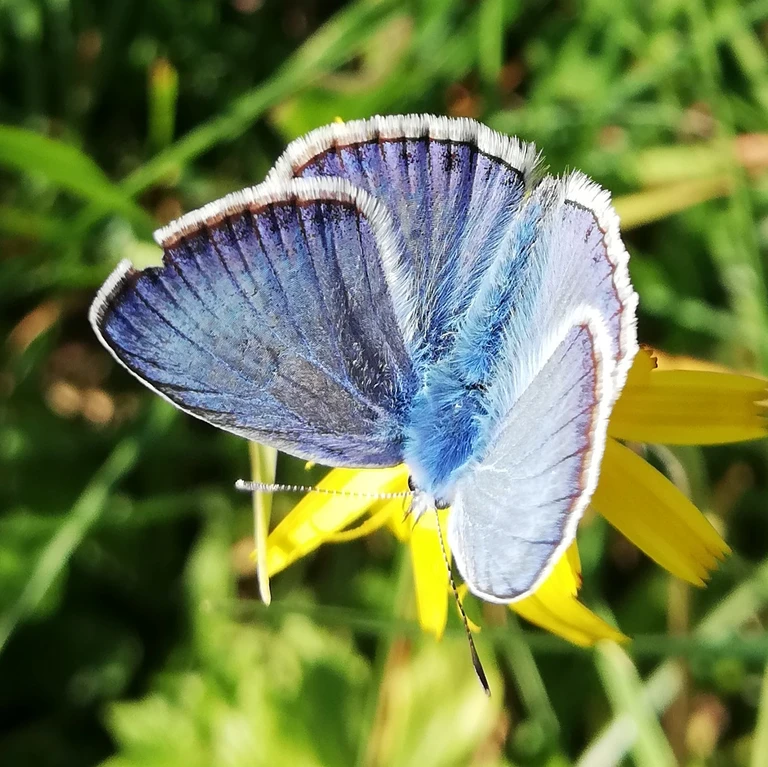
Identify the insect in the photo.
Polyommatus icarus
